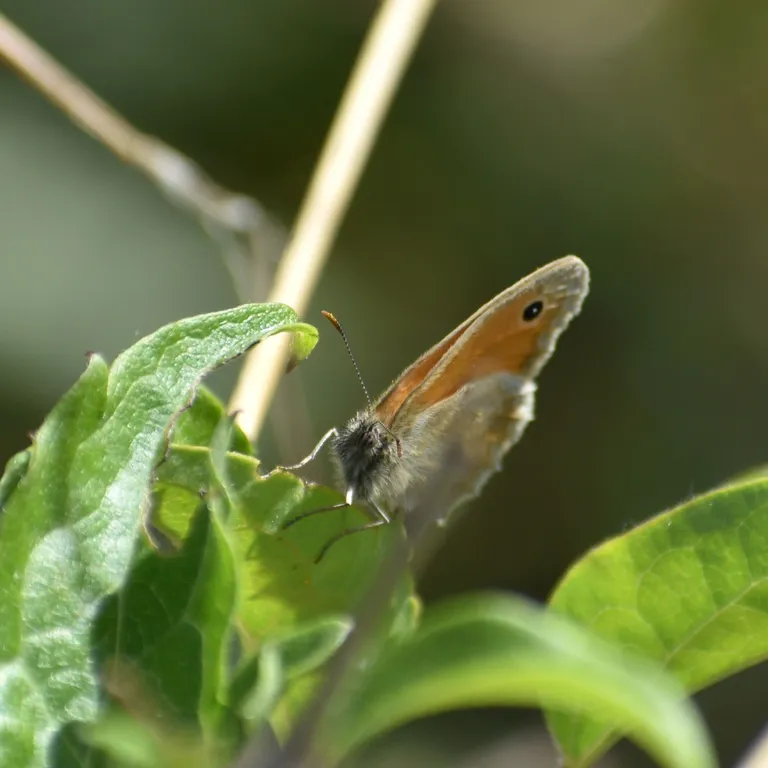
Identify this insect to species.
Coenonympha pamphilus
